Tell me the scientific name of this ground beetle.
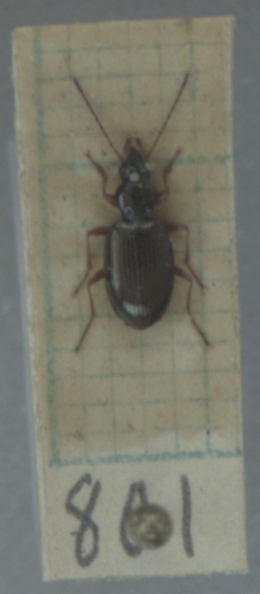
Bembidion deletum
